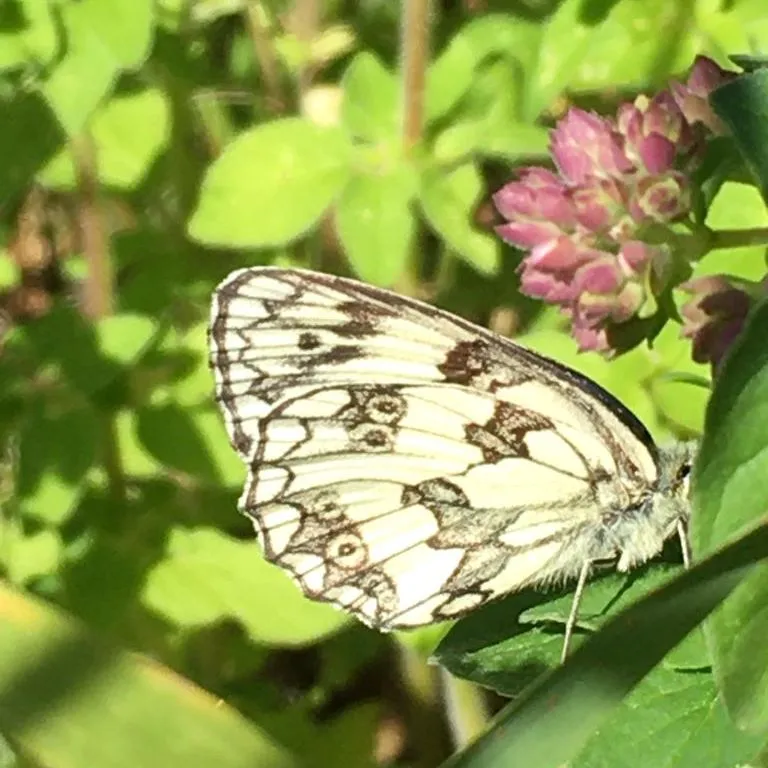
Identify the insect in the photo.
Melanargia galathea
